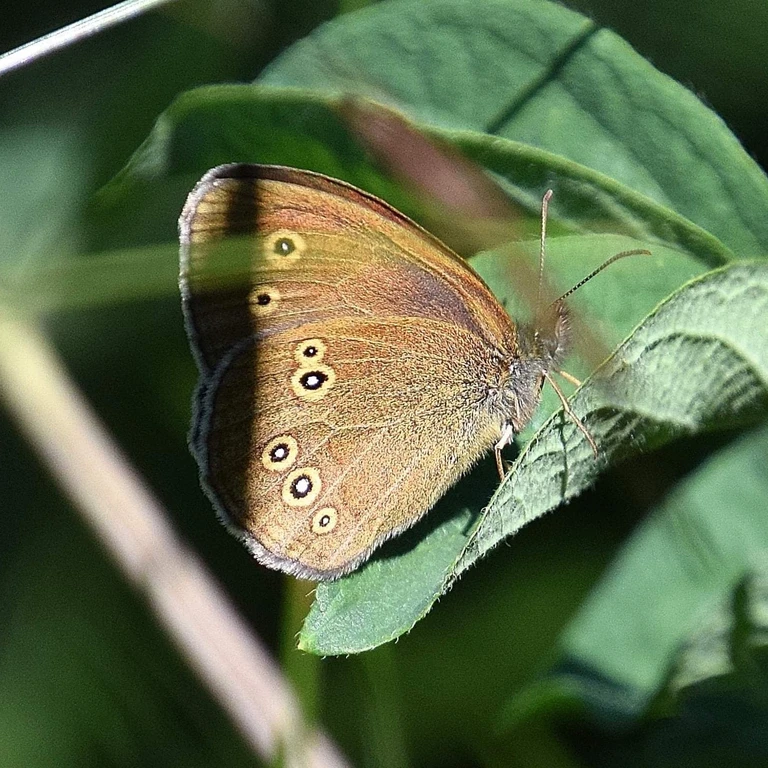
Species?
Aphantopus hyperantus
